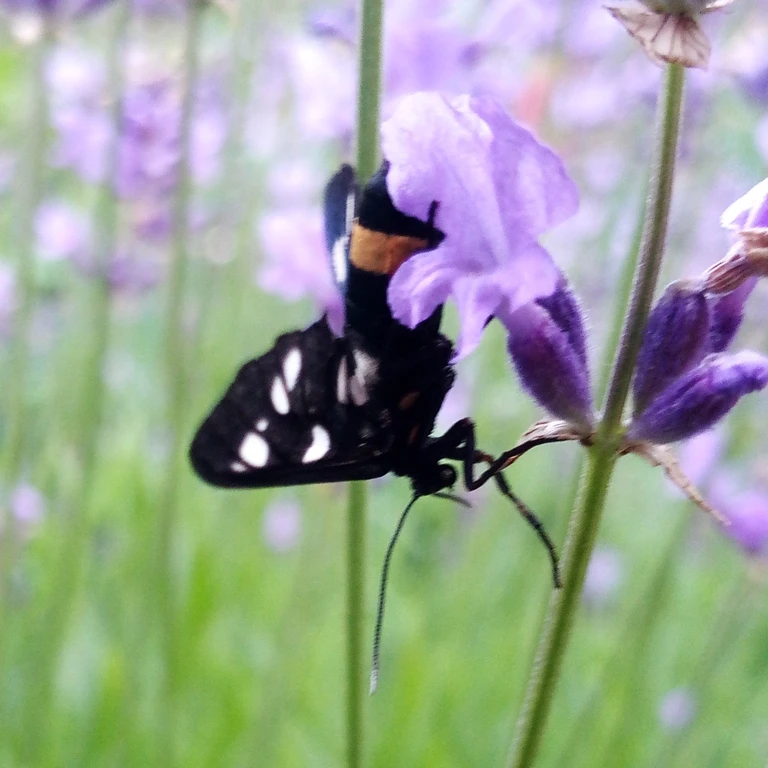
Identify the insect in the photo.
Amata phegea
